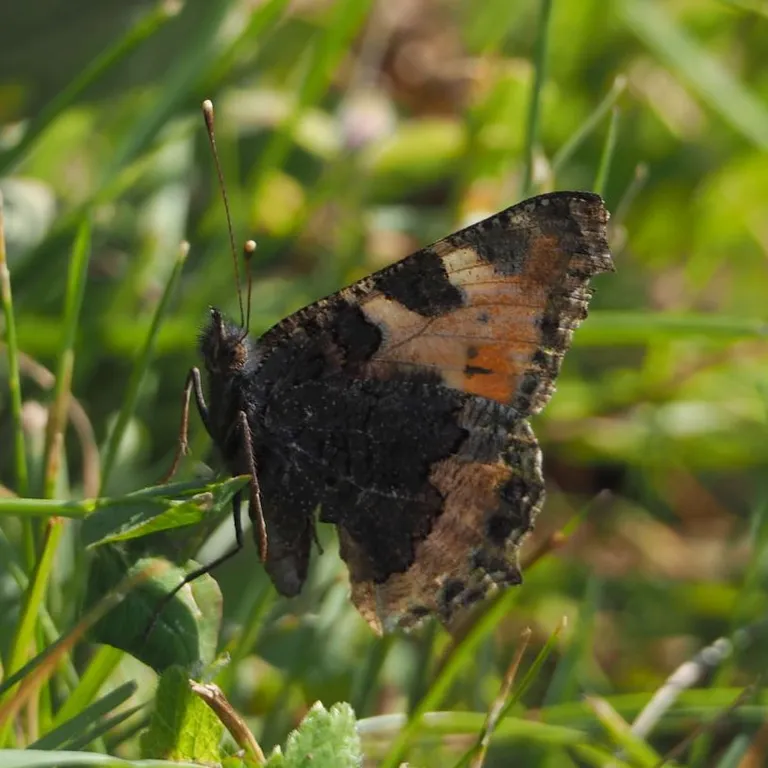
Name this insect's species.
Aglais urticae
